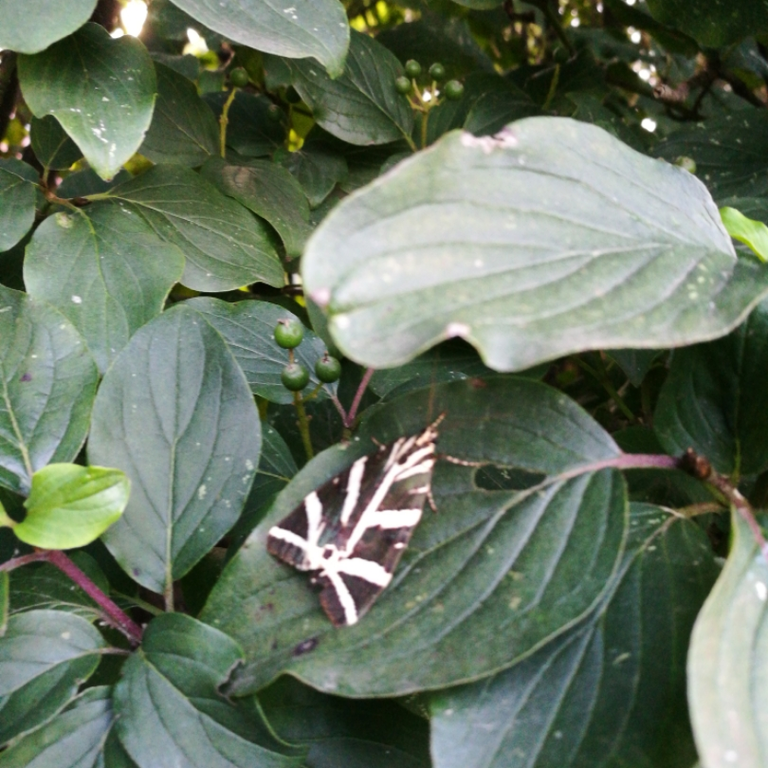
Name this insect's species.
Euplagia quadripunctaria
